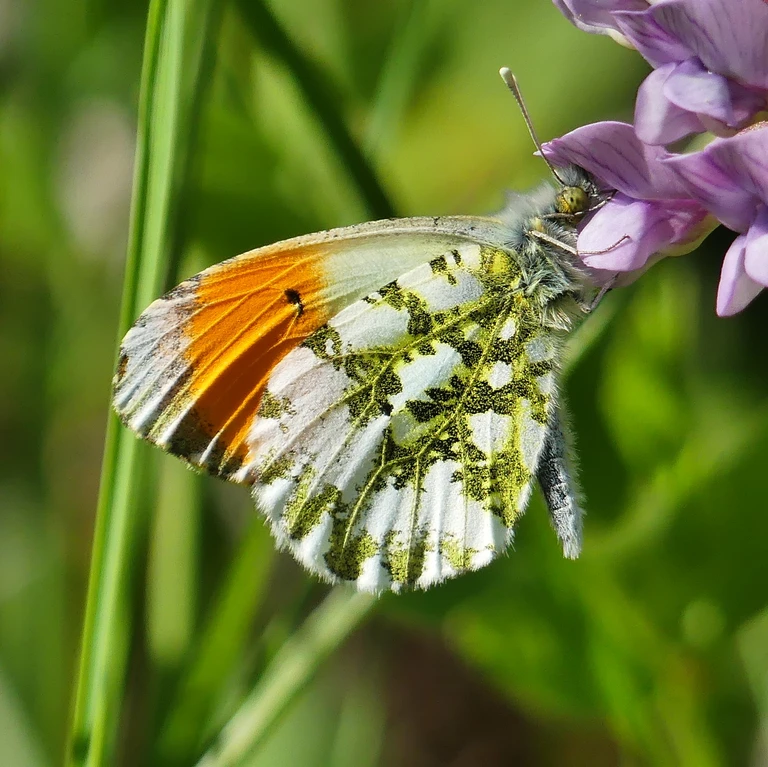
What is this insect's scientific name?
Anthocharis cardamines
